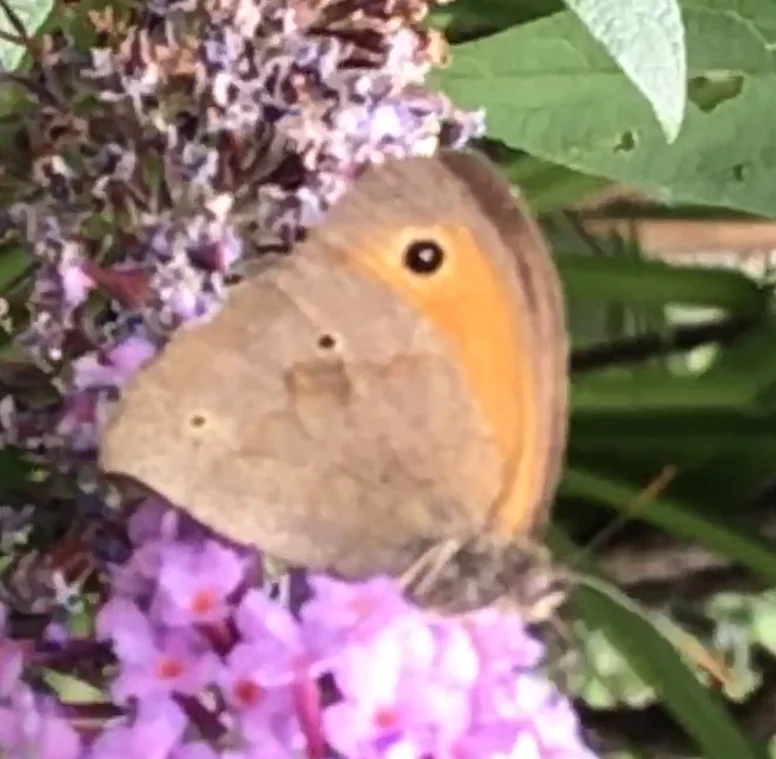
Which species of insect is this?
Maniola jurtina
